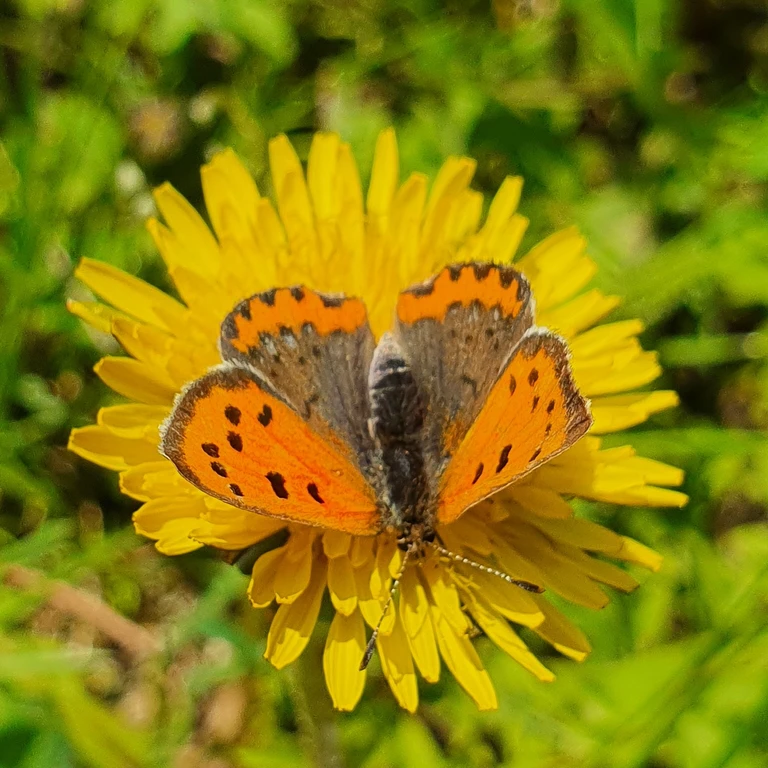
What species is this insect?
Lycaena phlaeas
